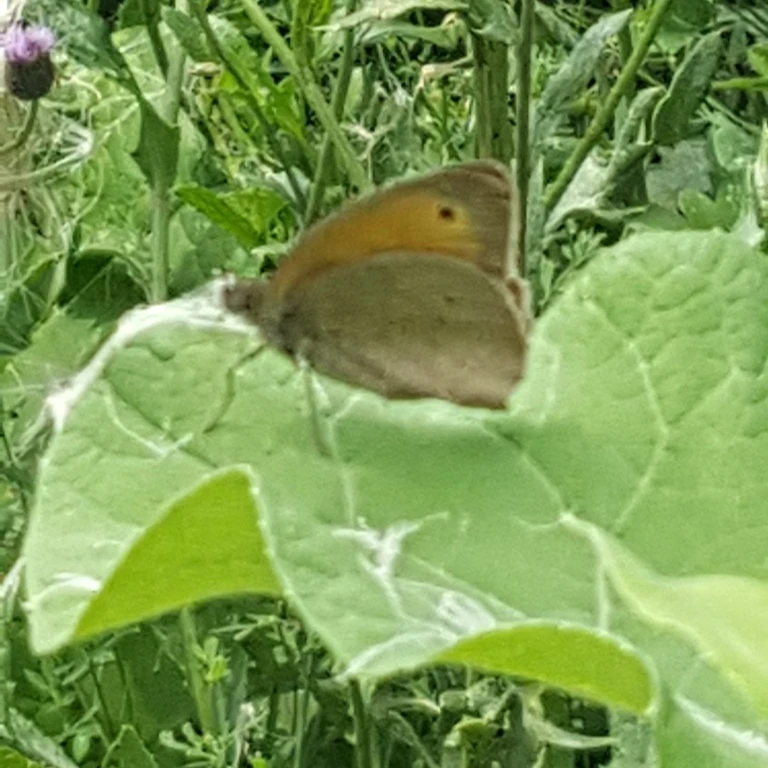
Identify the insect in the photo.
Maniola jurtina
